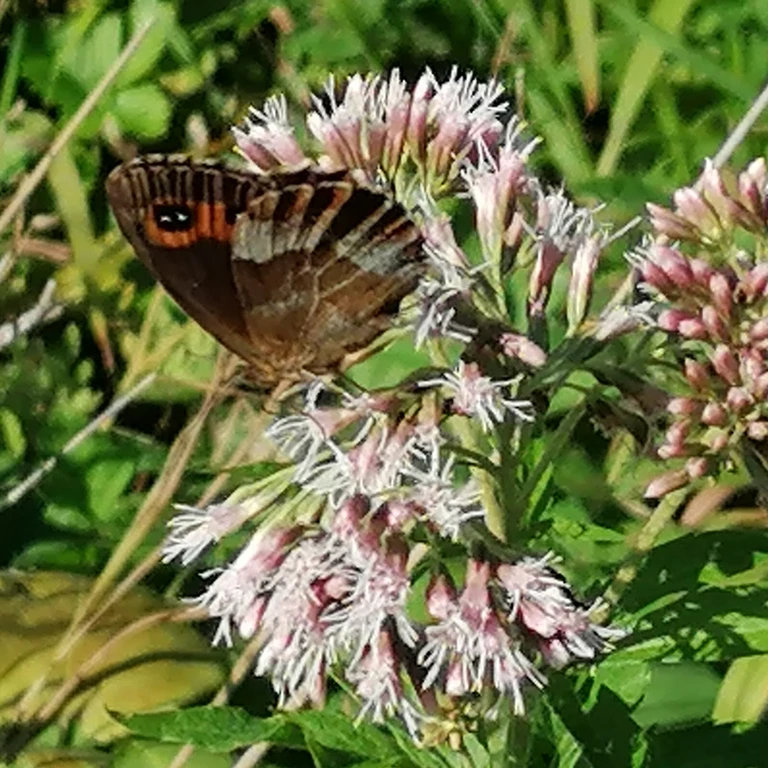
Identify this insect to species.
Erebia aethiops
